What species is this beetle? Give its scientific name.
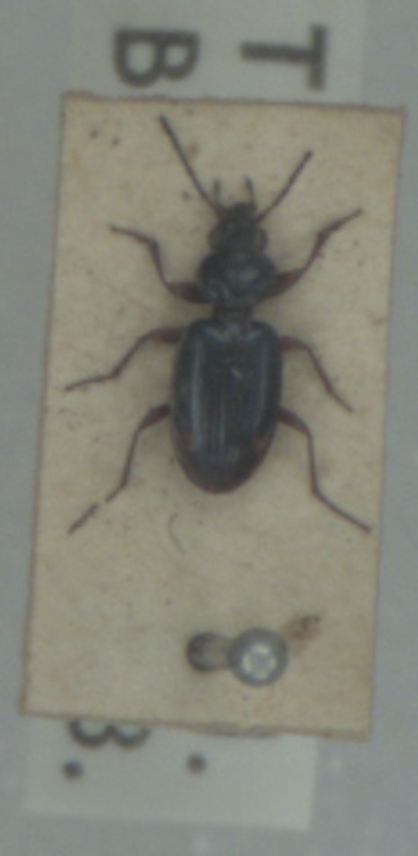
Bembidion biguttatum
